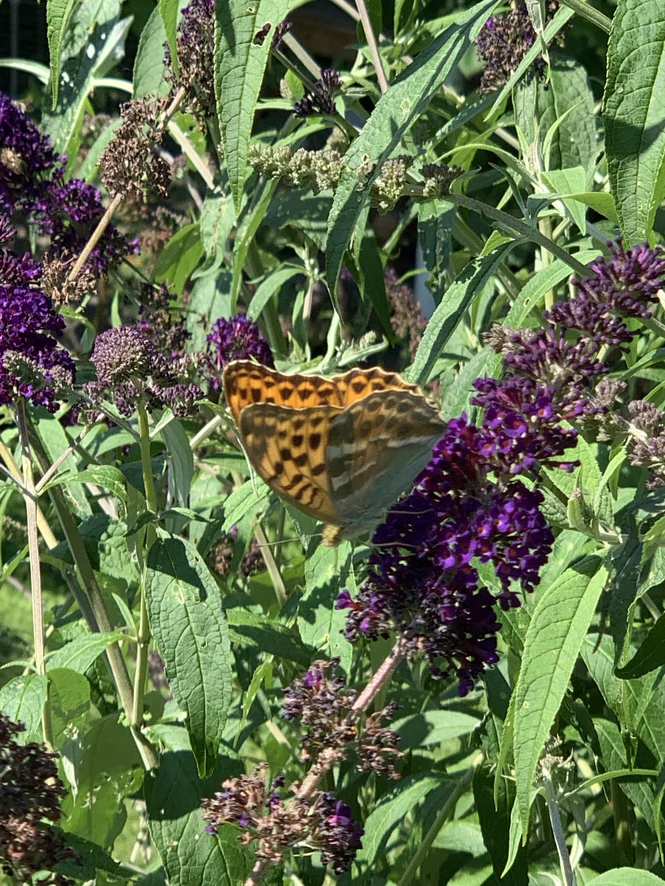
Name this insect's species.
Argynnis paphia
